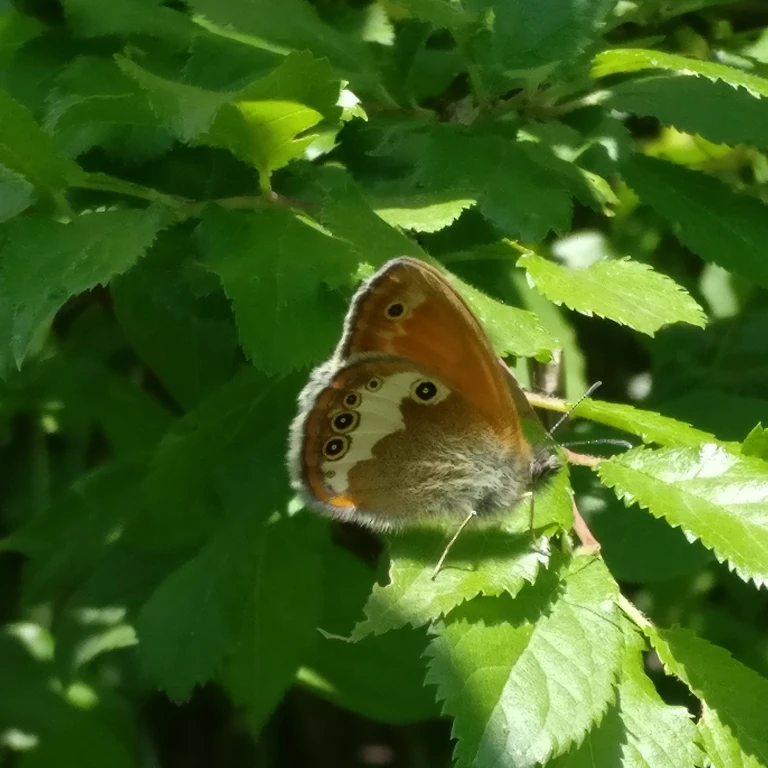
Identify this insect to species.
Coenonympha arcania
